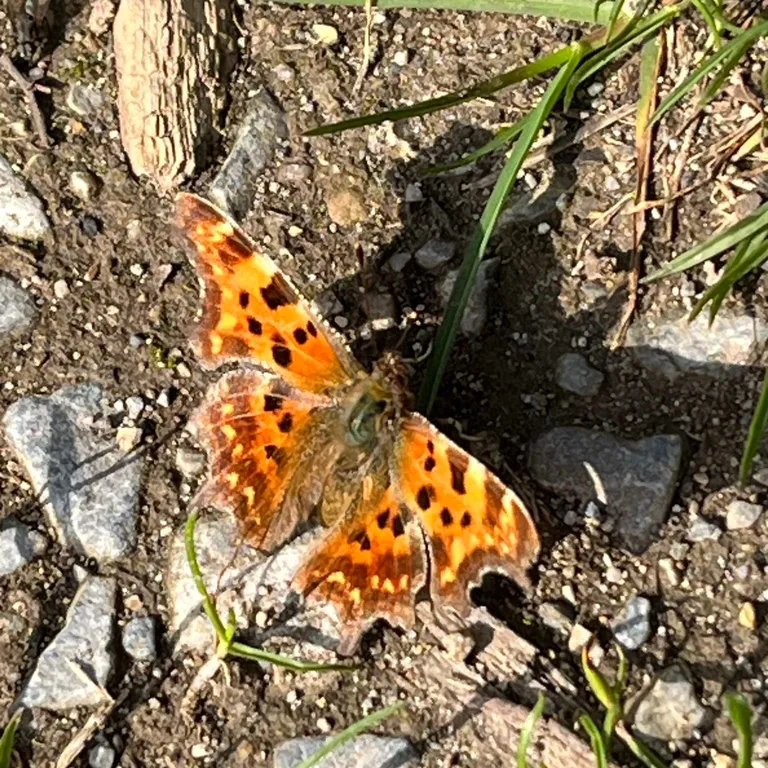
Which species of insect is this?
Polygonia c-album
